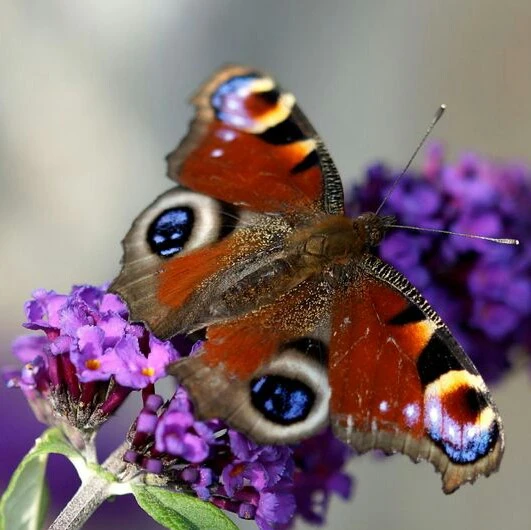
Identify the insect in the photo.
Aglais io
